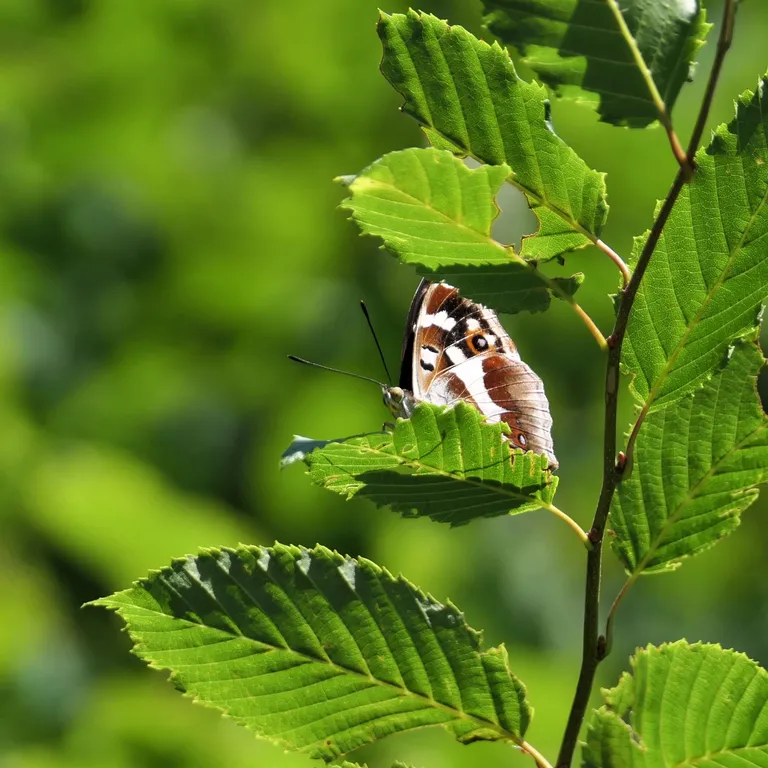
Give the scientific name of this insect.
Apatura iris
